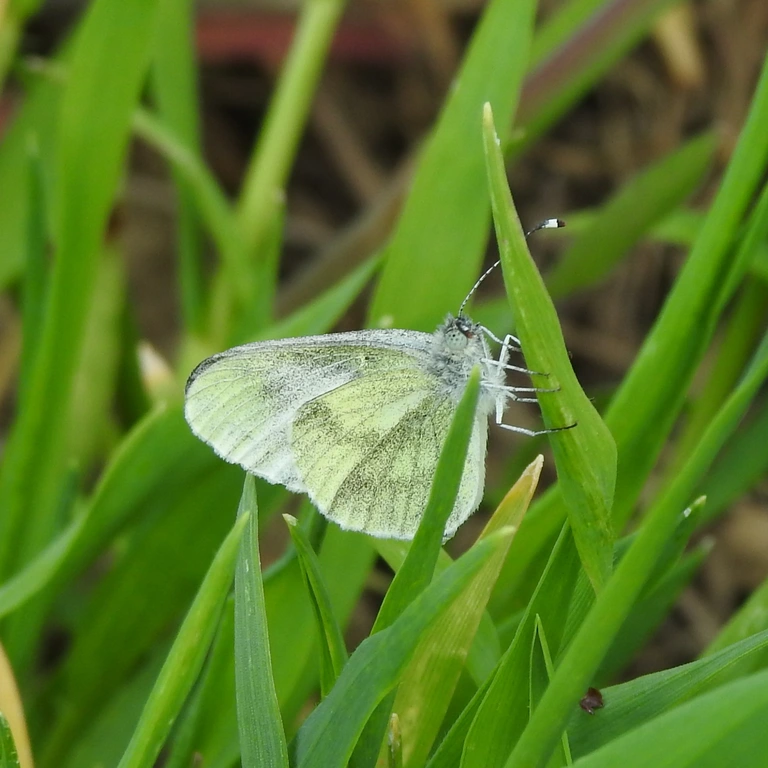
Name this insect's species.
Leptidea sinapis/juvernica
